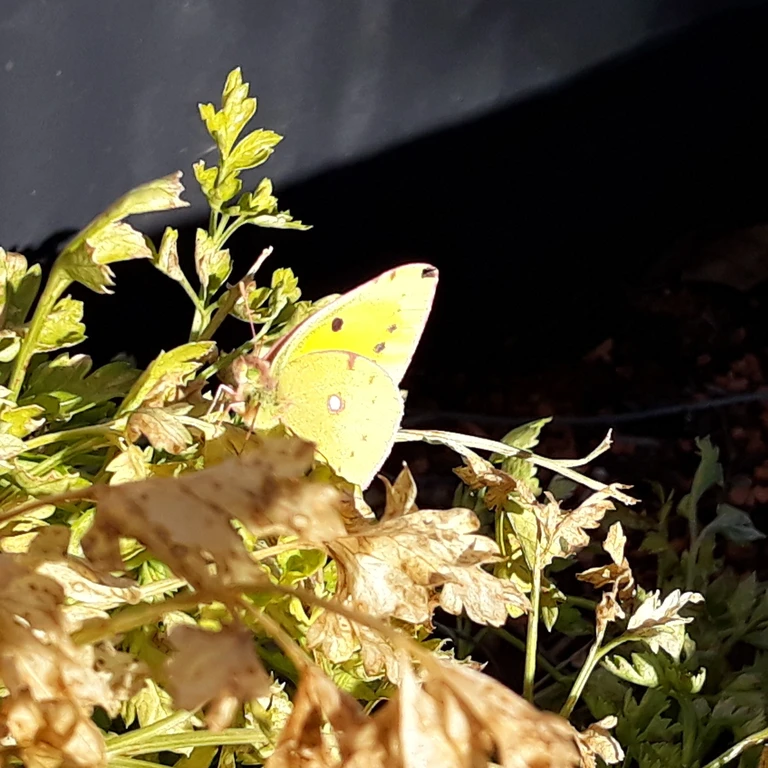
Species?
Colias croceus
